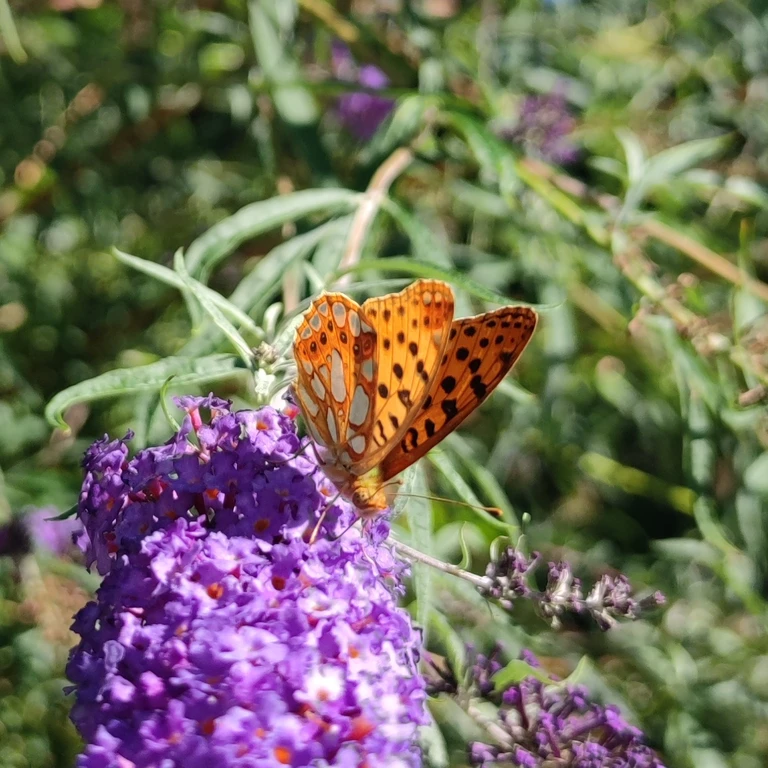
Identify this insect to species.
Issoria lathonia
